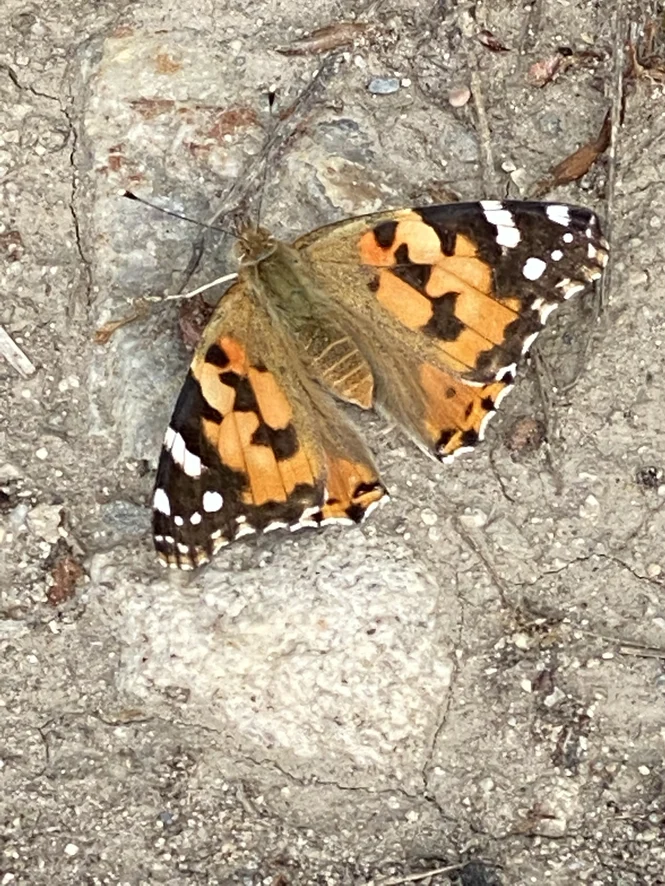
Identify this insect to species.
Vanessa cardui
